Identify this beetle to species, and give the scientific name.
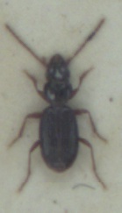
Bembidion nigropiceum
